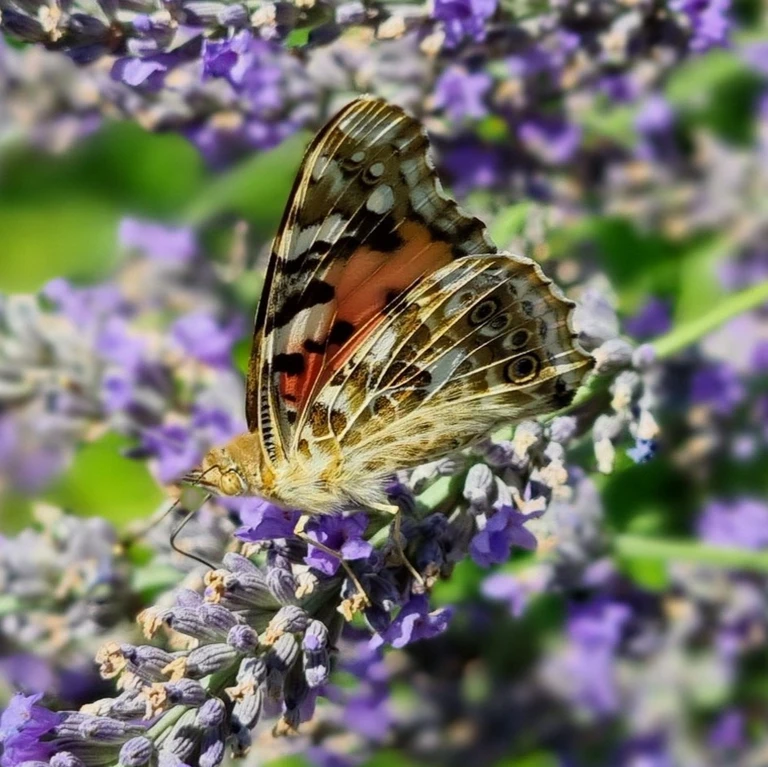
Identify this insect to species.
Vanessa cardui
